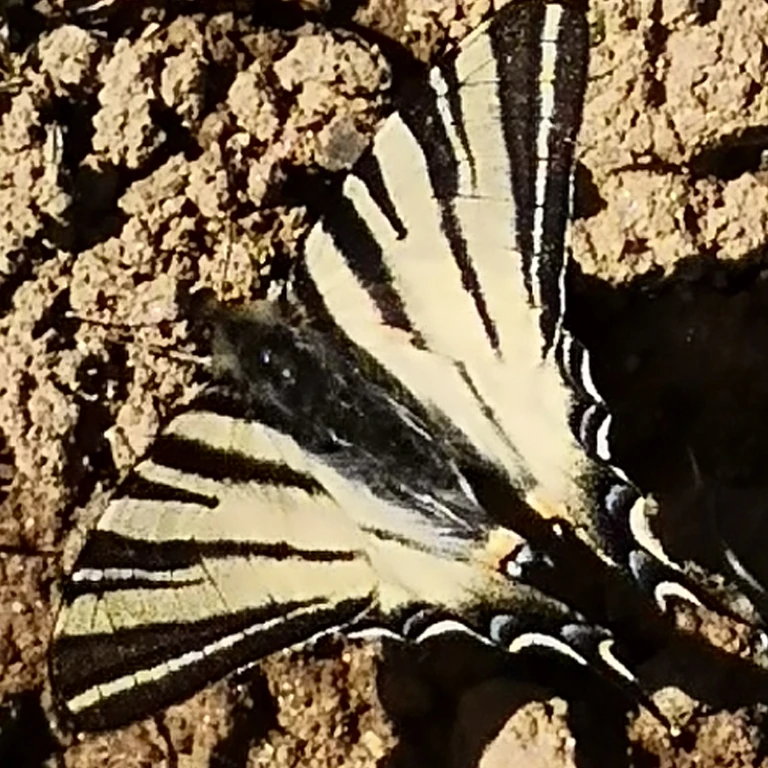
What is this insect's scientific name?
Iphiclides podalirius
